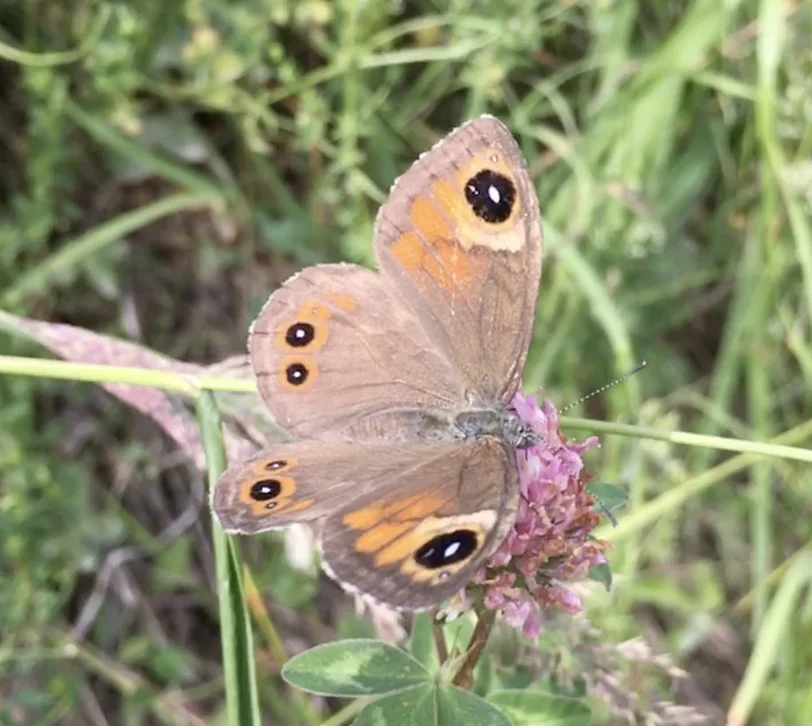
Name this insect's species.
Lasiommata maera (also Pararge maera)
